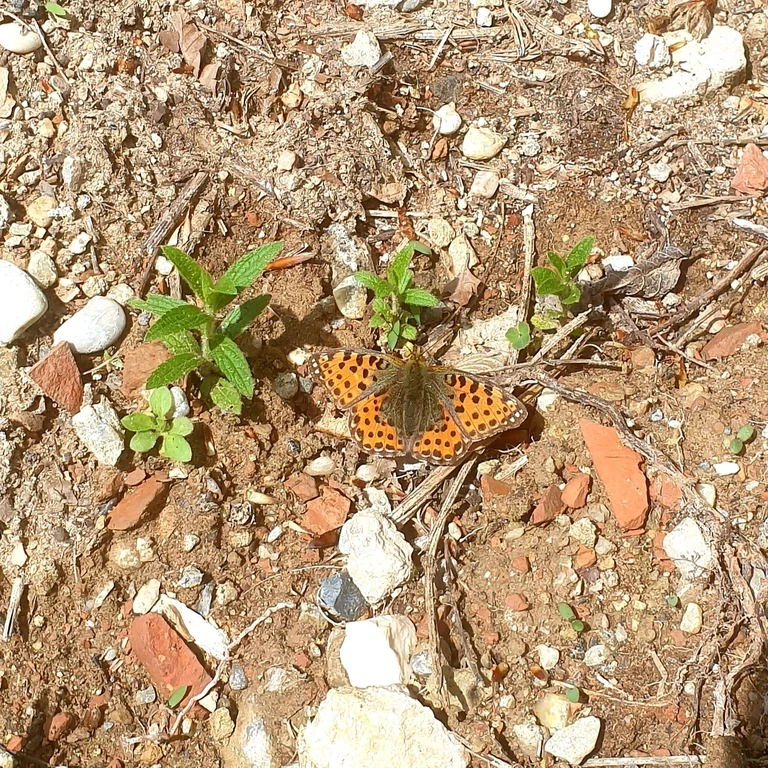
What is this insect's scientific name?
Issoria lathonia
